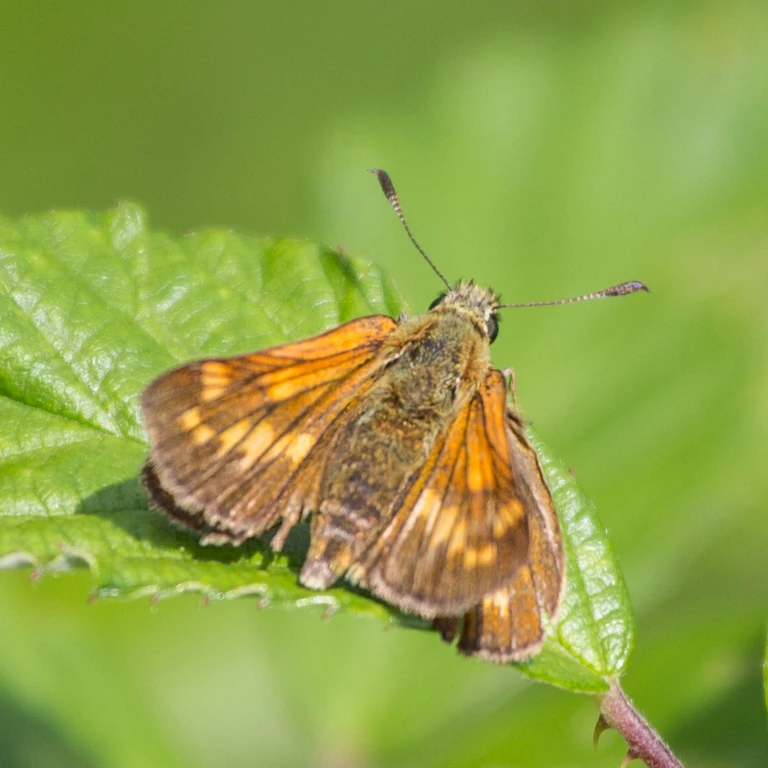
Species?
Ochlodes sylvanus (also Ochlodes venata)
